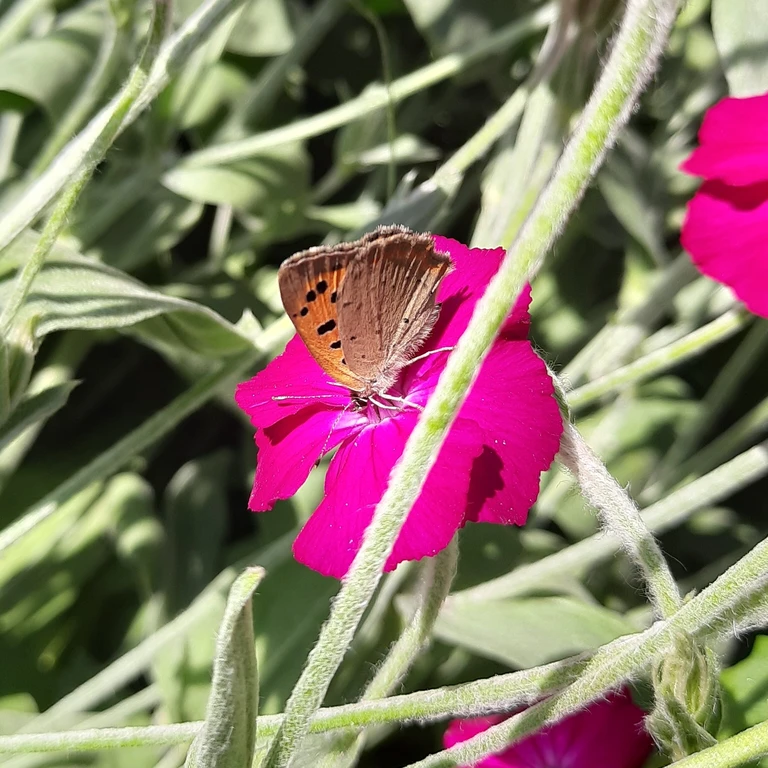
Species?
Lycaena phlaeas
